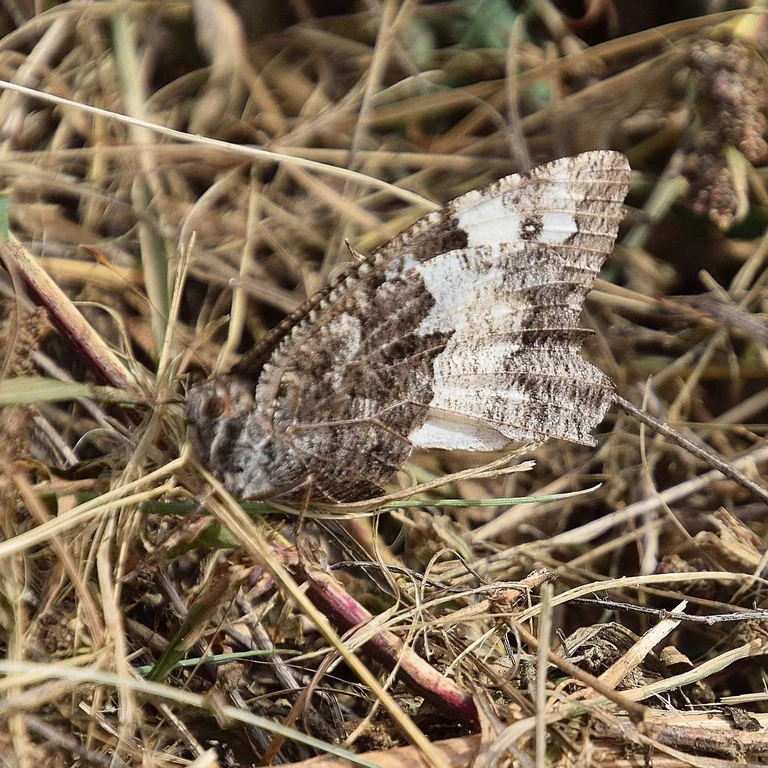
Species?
Brintesia circe
